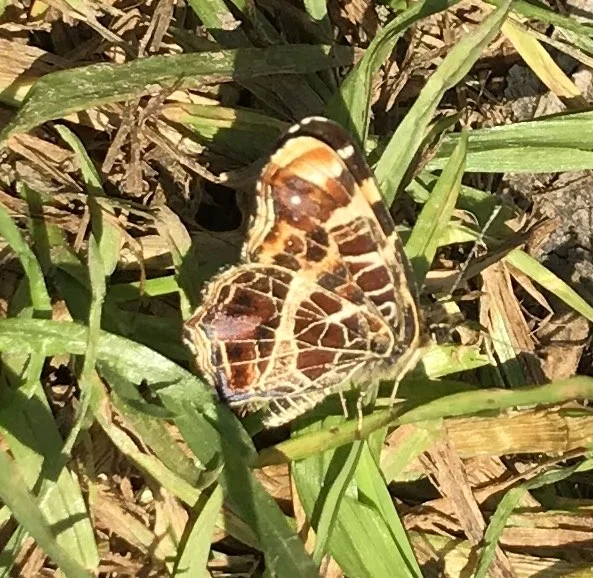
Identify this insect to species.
Araschnia levana
